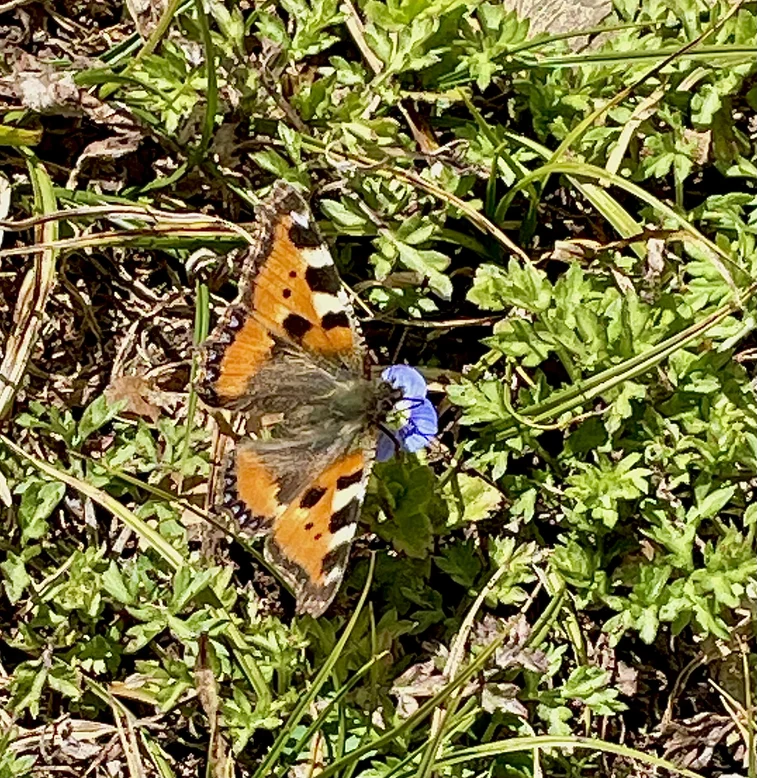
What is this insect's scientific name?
Aglais urticae
